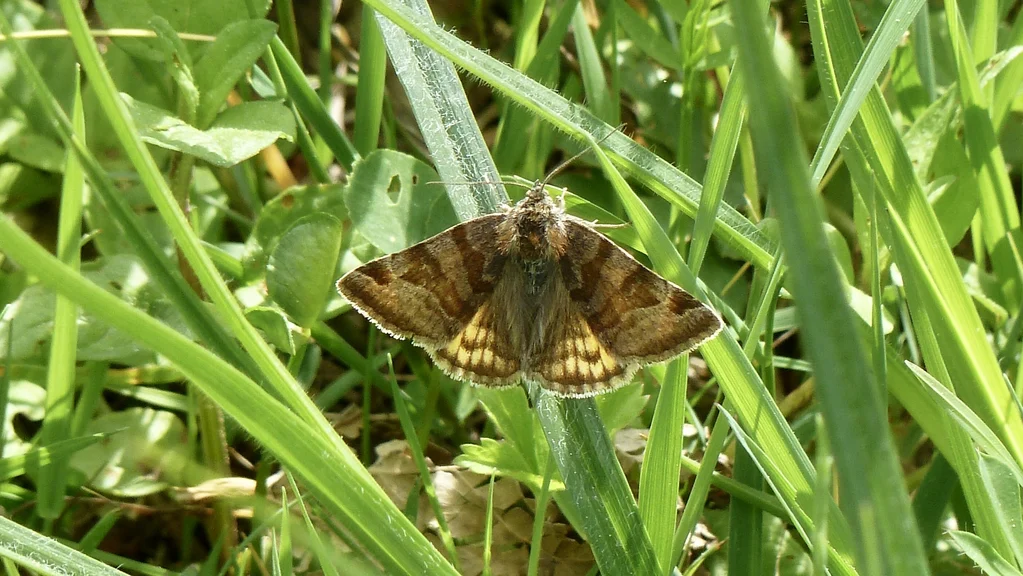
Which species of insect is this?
Euclidia glyphica
